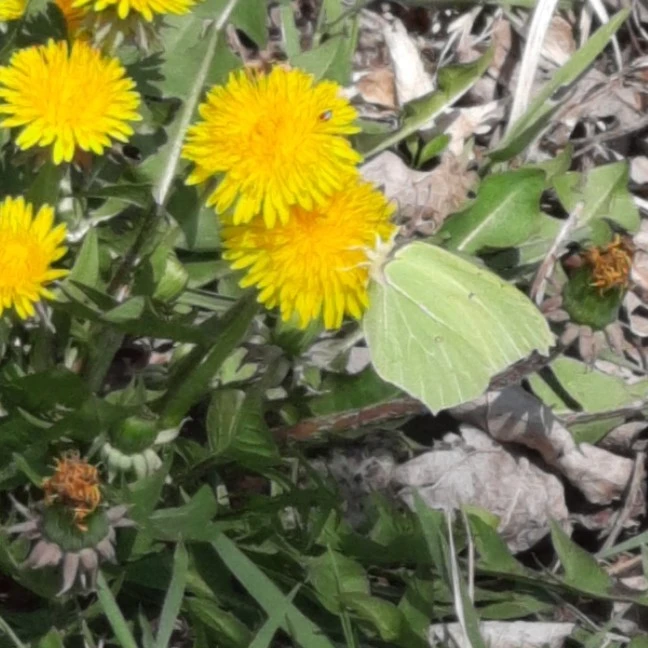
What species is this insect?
Gonepteryx rhamni
